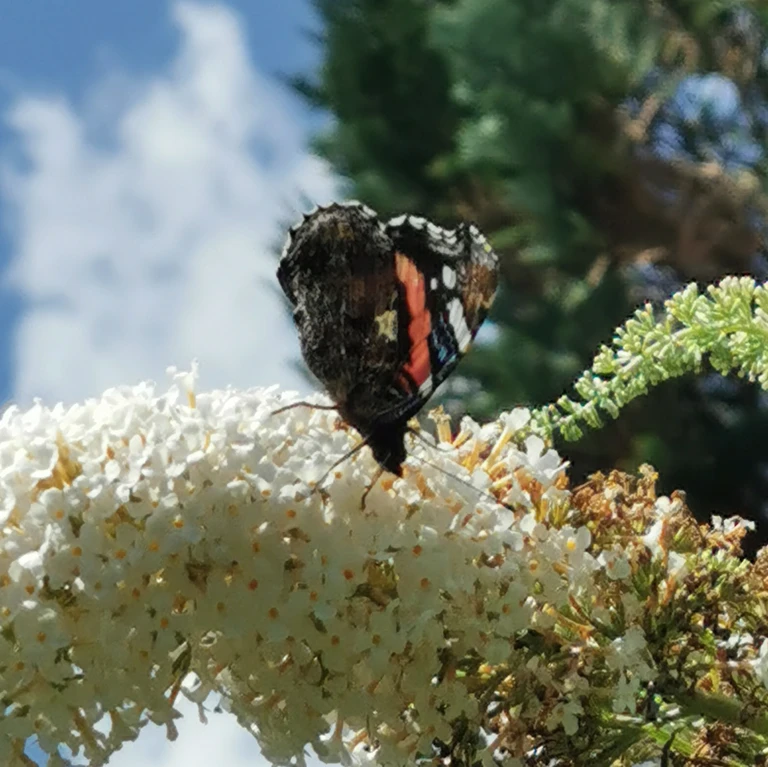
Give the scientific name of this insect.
Vanessa atalanta
